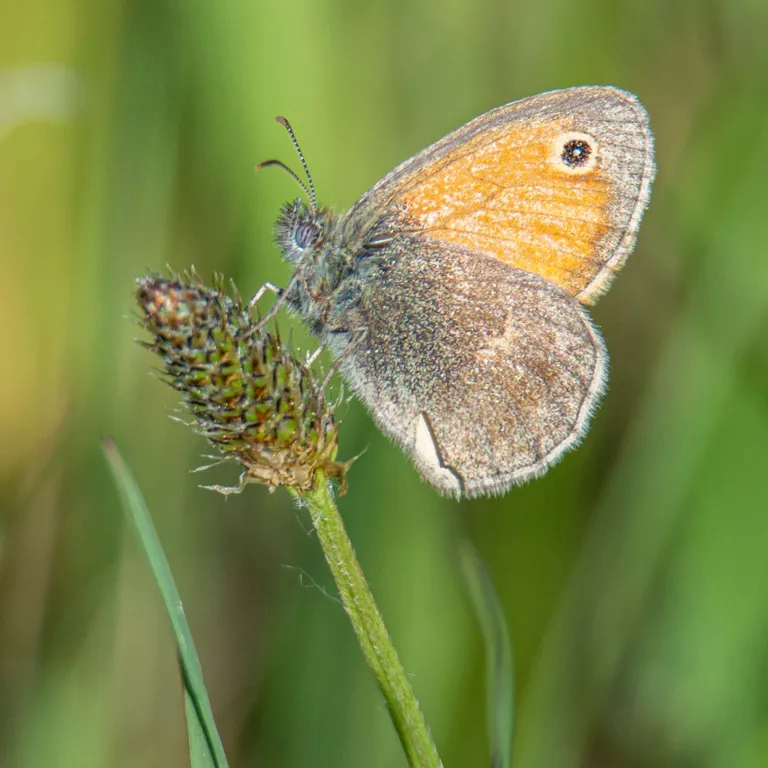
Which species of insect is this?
Coenonympha pamphilus
